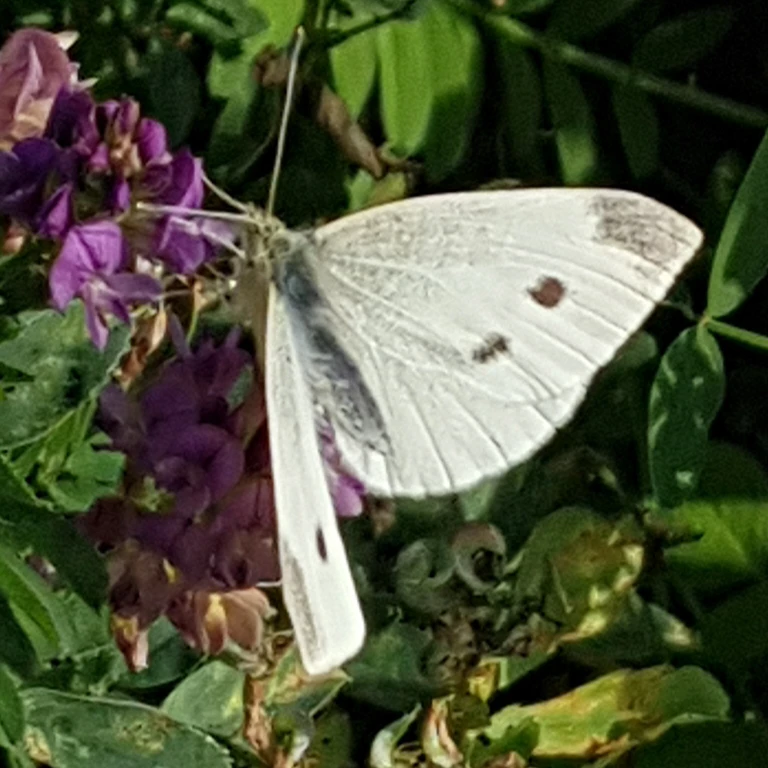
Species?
Pieris rapae
